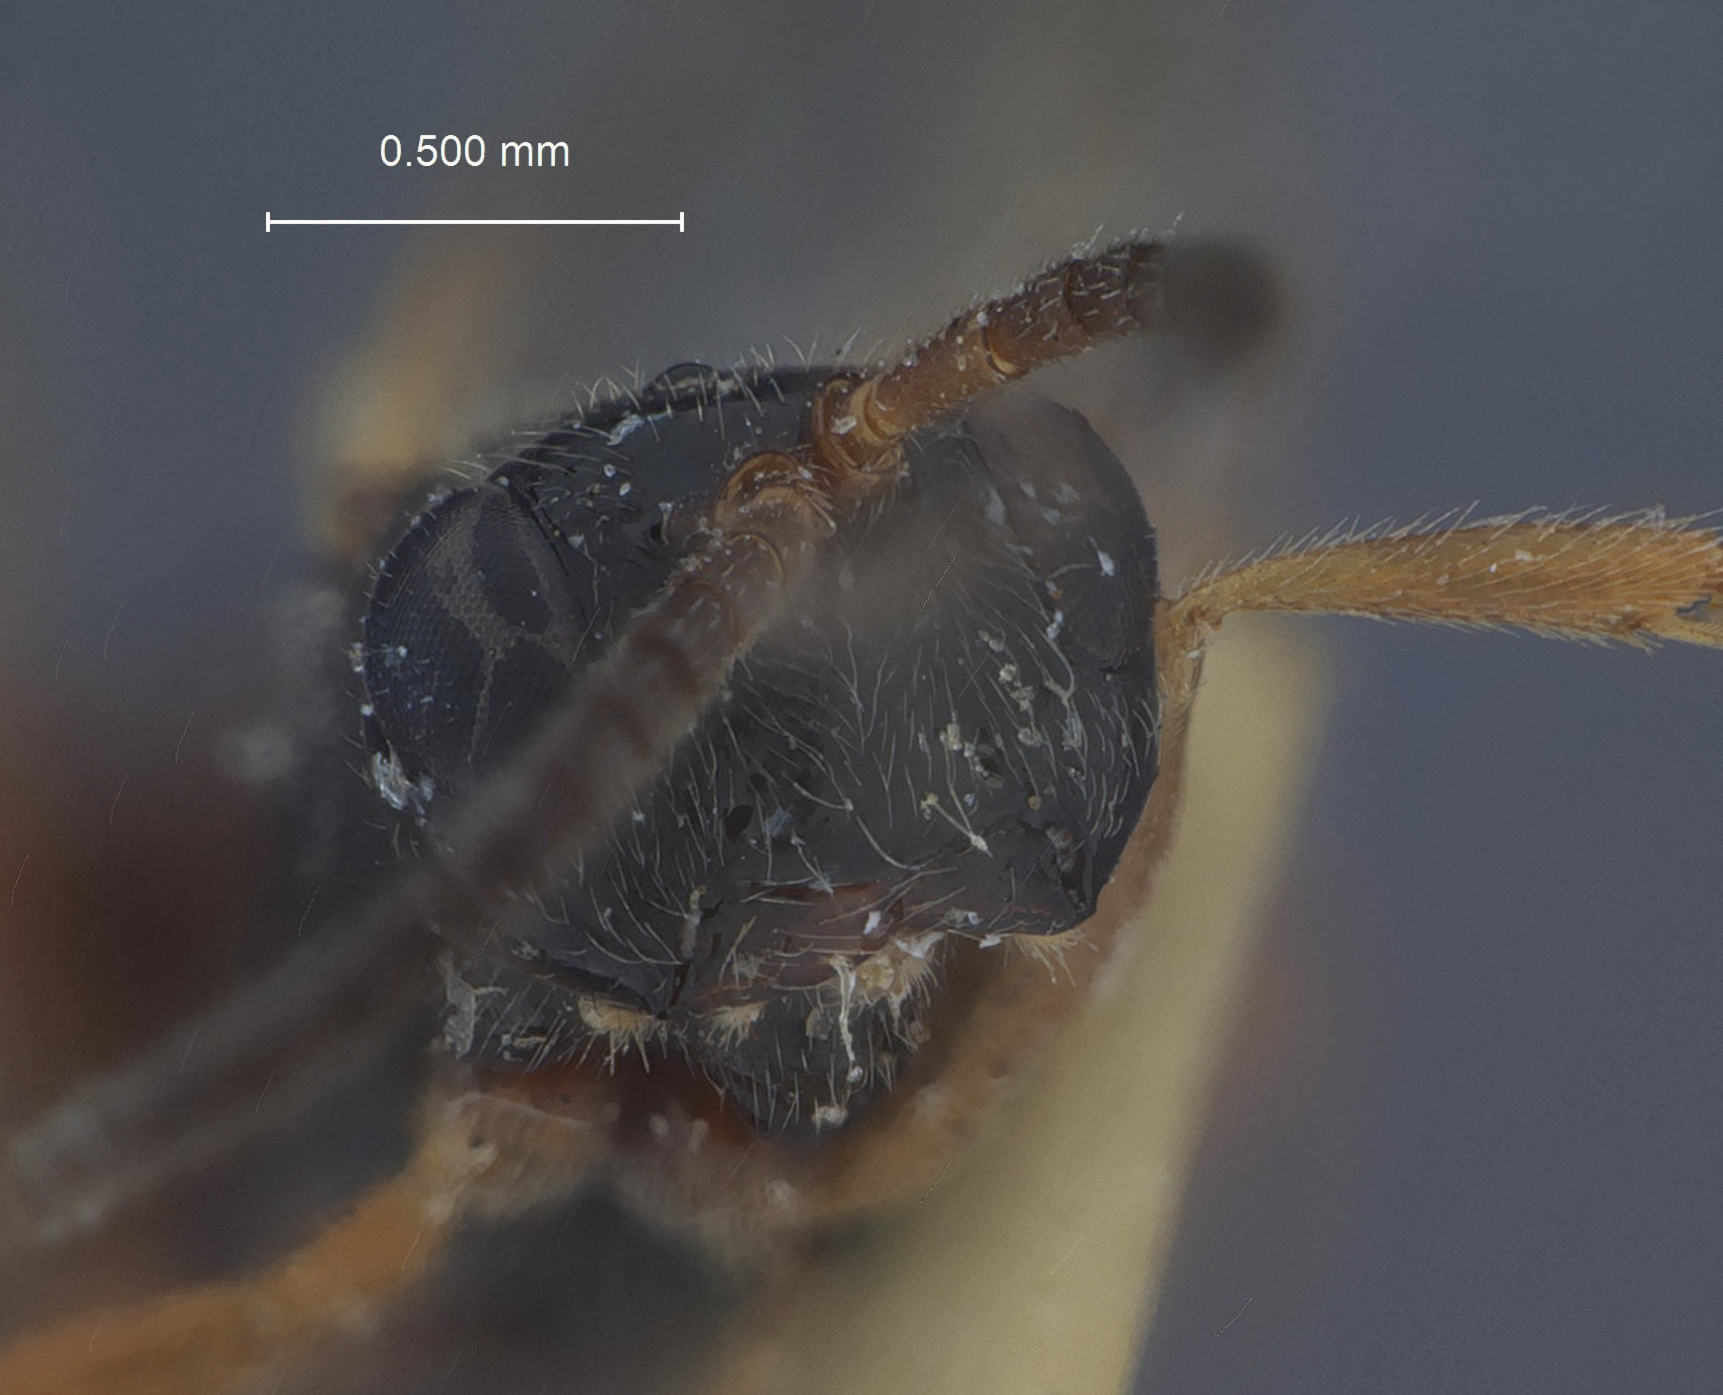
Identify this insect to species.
Stilpnus anthomyidiperda
